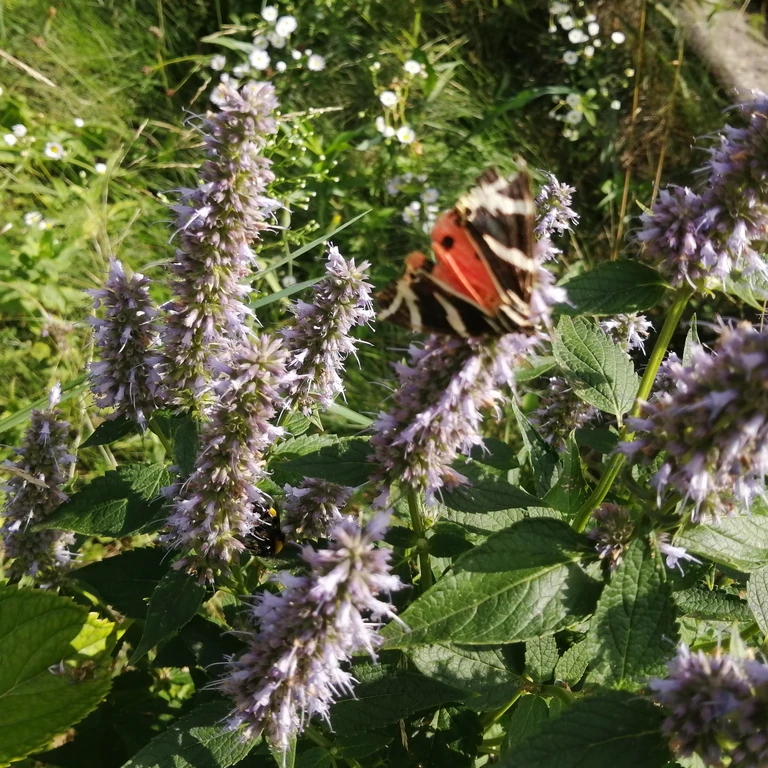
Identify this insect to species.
Euplagia quadripunctaria
